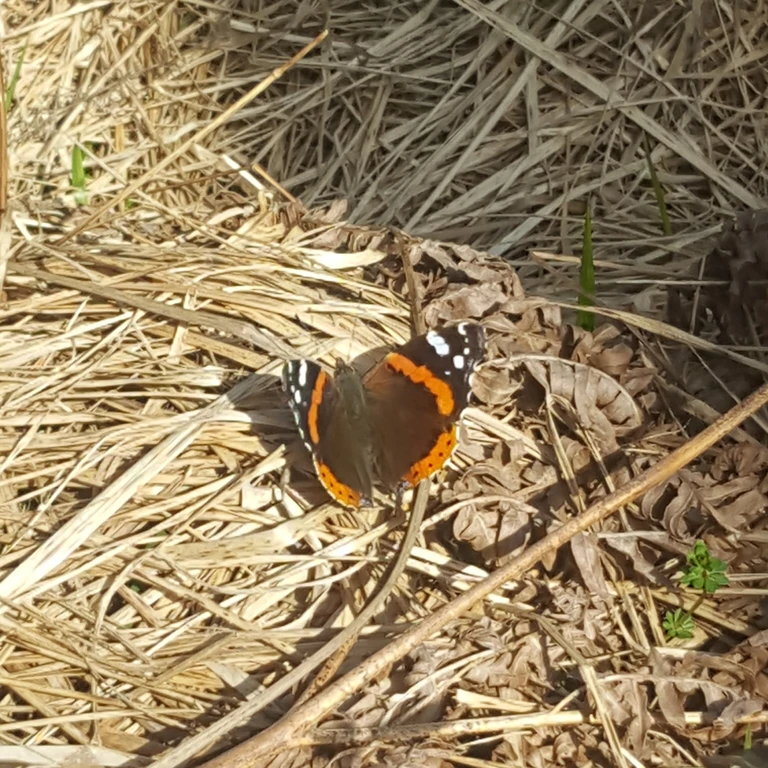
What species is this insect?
Vanessa atalanta
